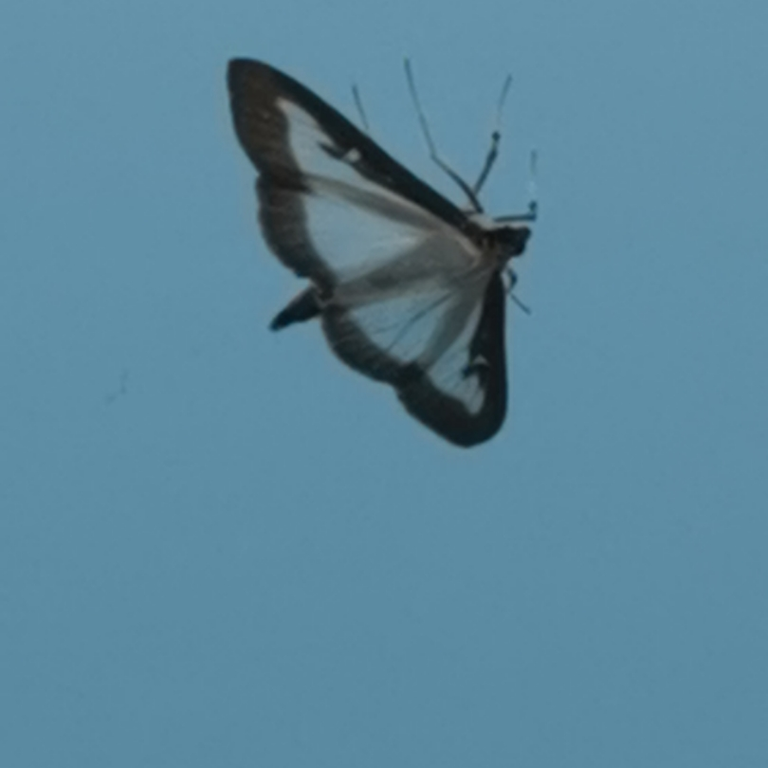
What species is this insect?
Cydalima perspectalis
